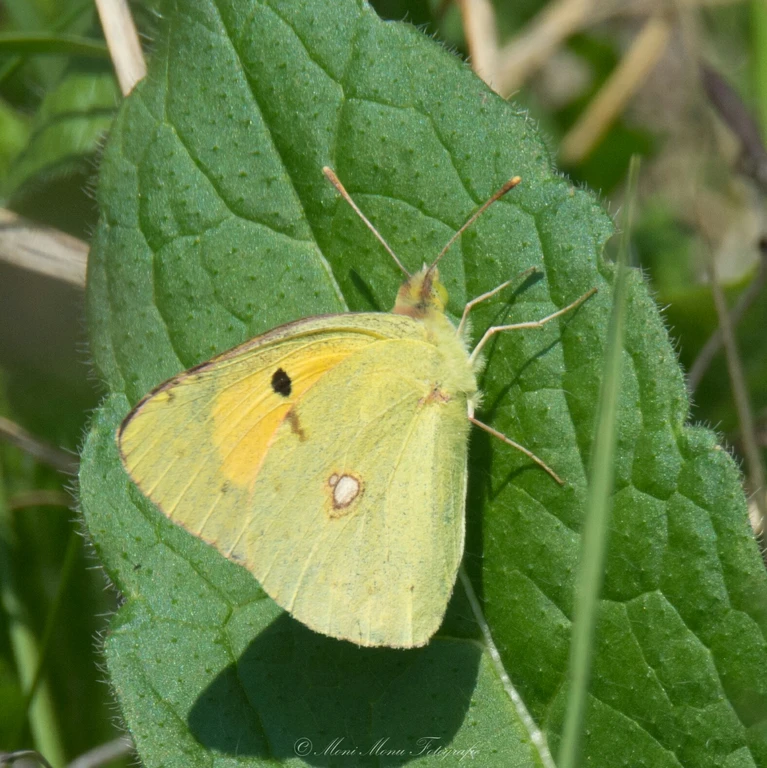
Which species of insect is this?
Colias croceus
